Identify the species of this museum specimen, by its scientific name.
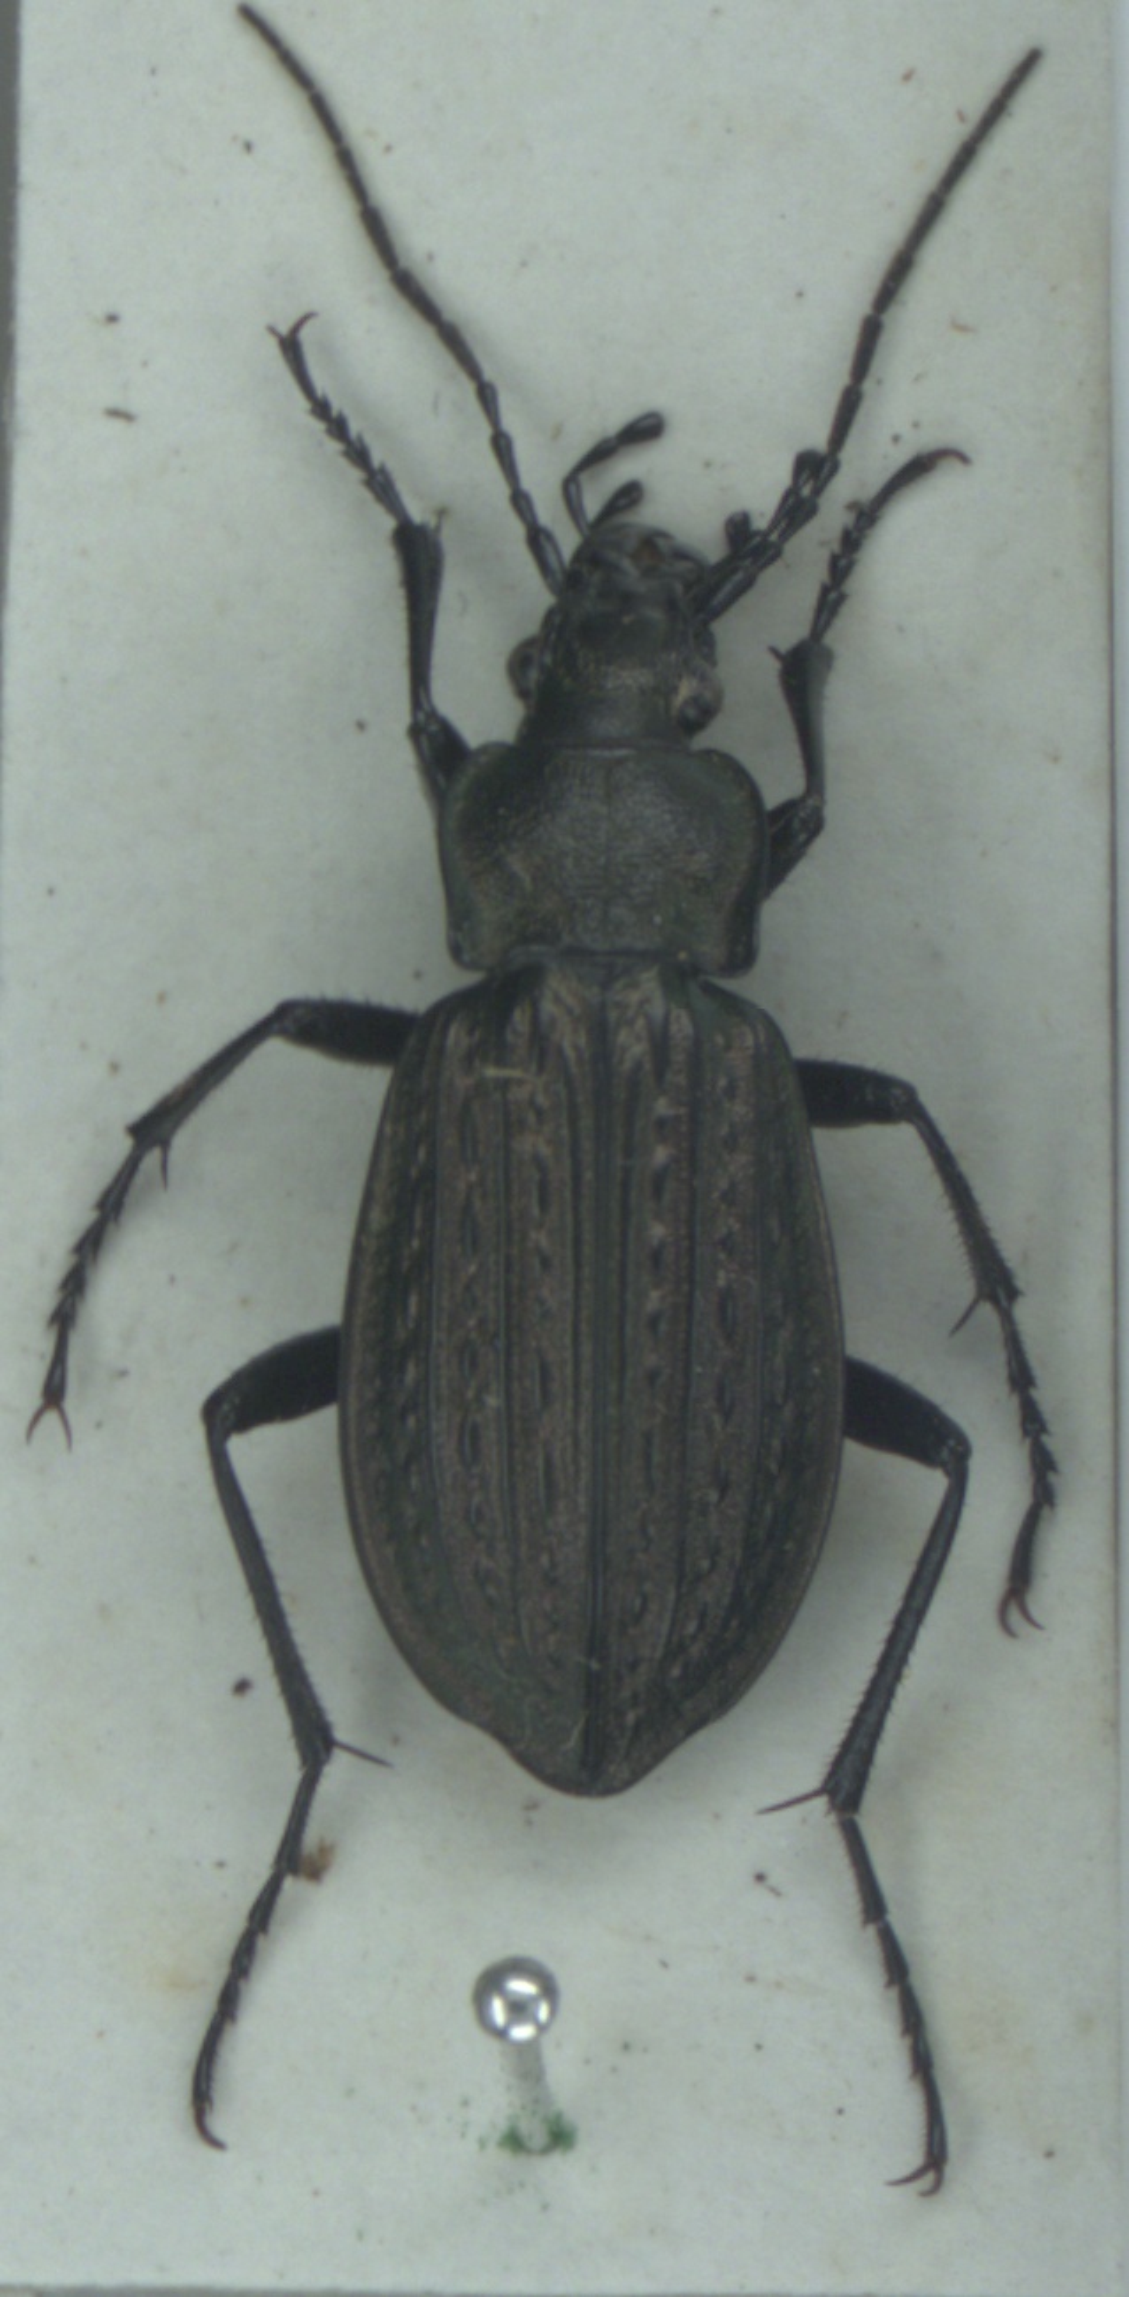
Carabus granulatus
